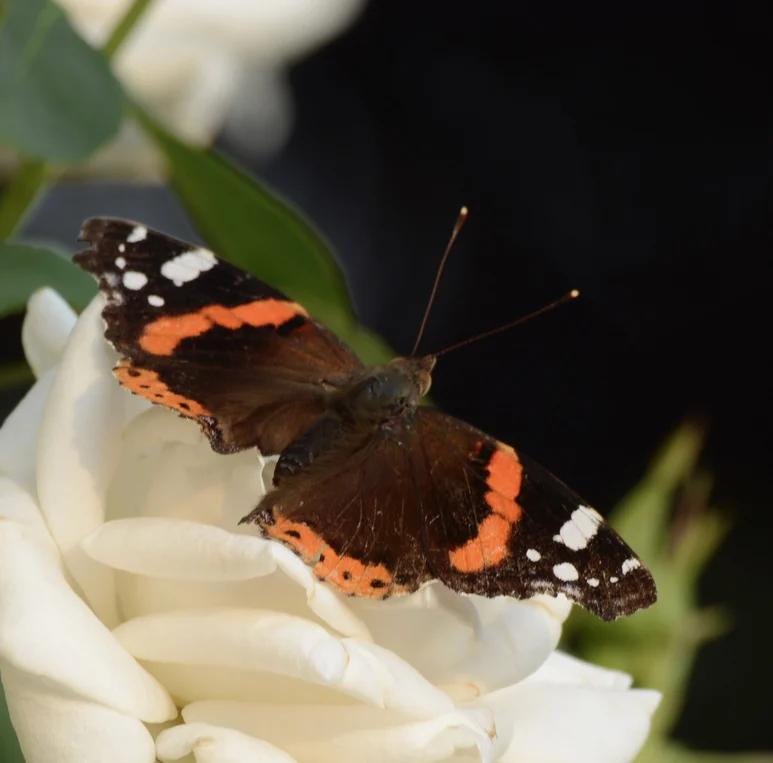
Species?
Vanessa atalanta
